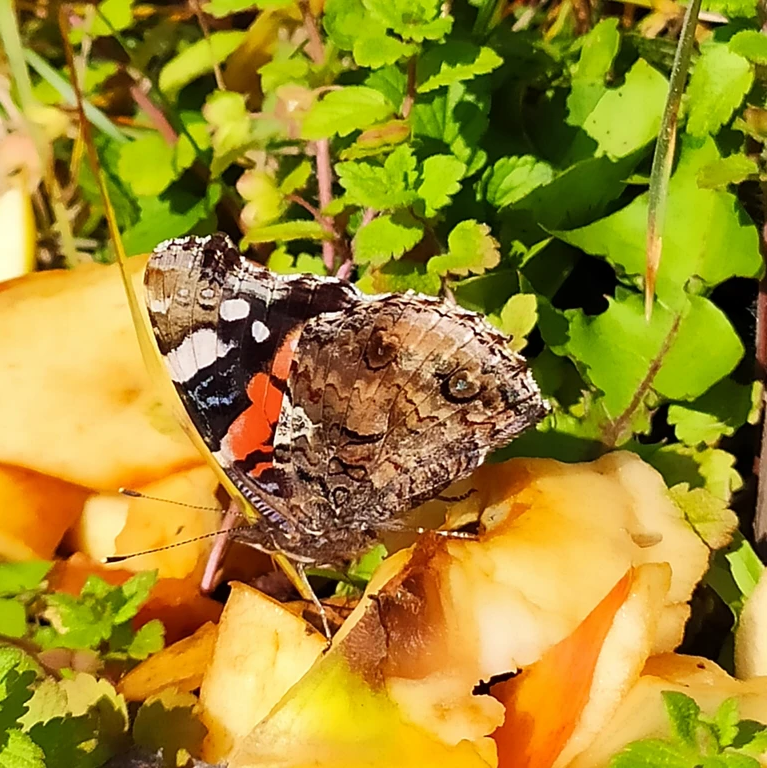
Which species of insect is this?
Vanessa atalanta
